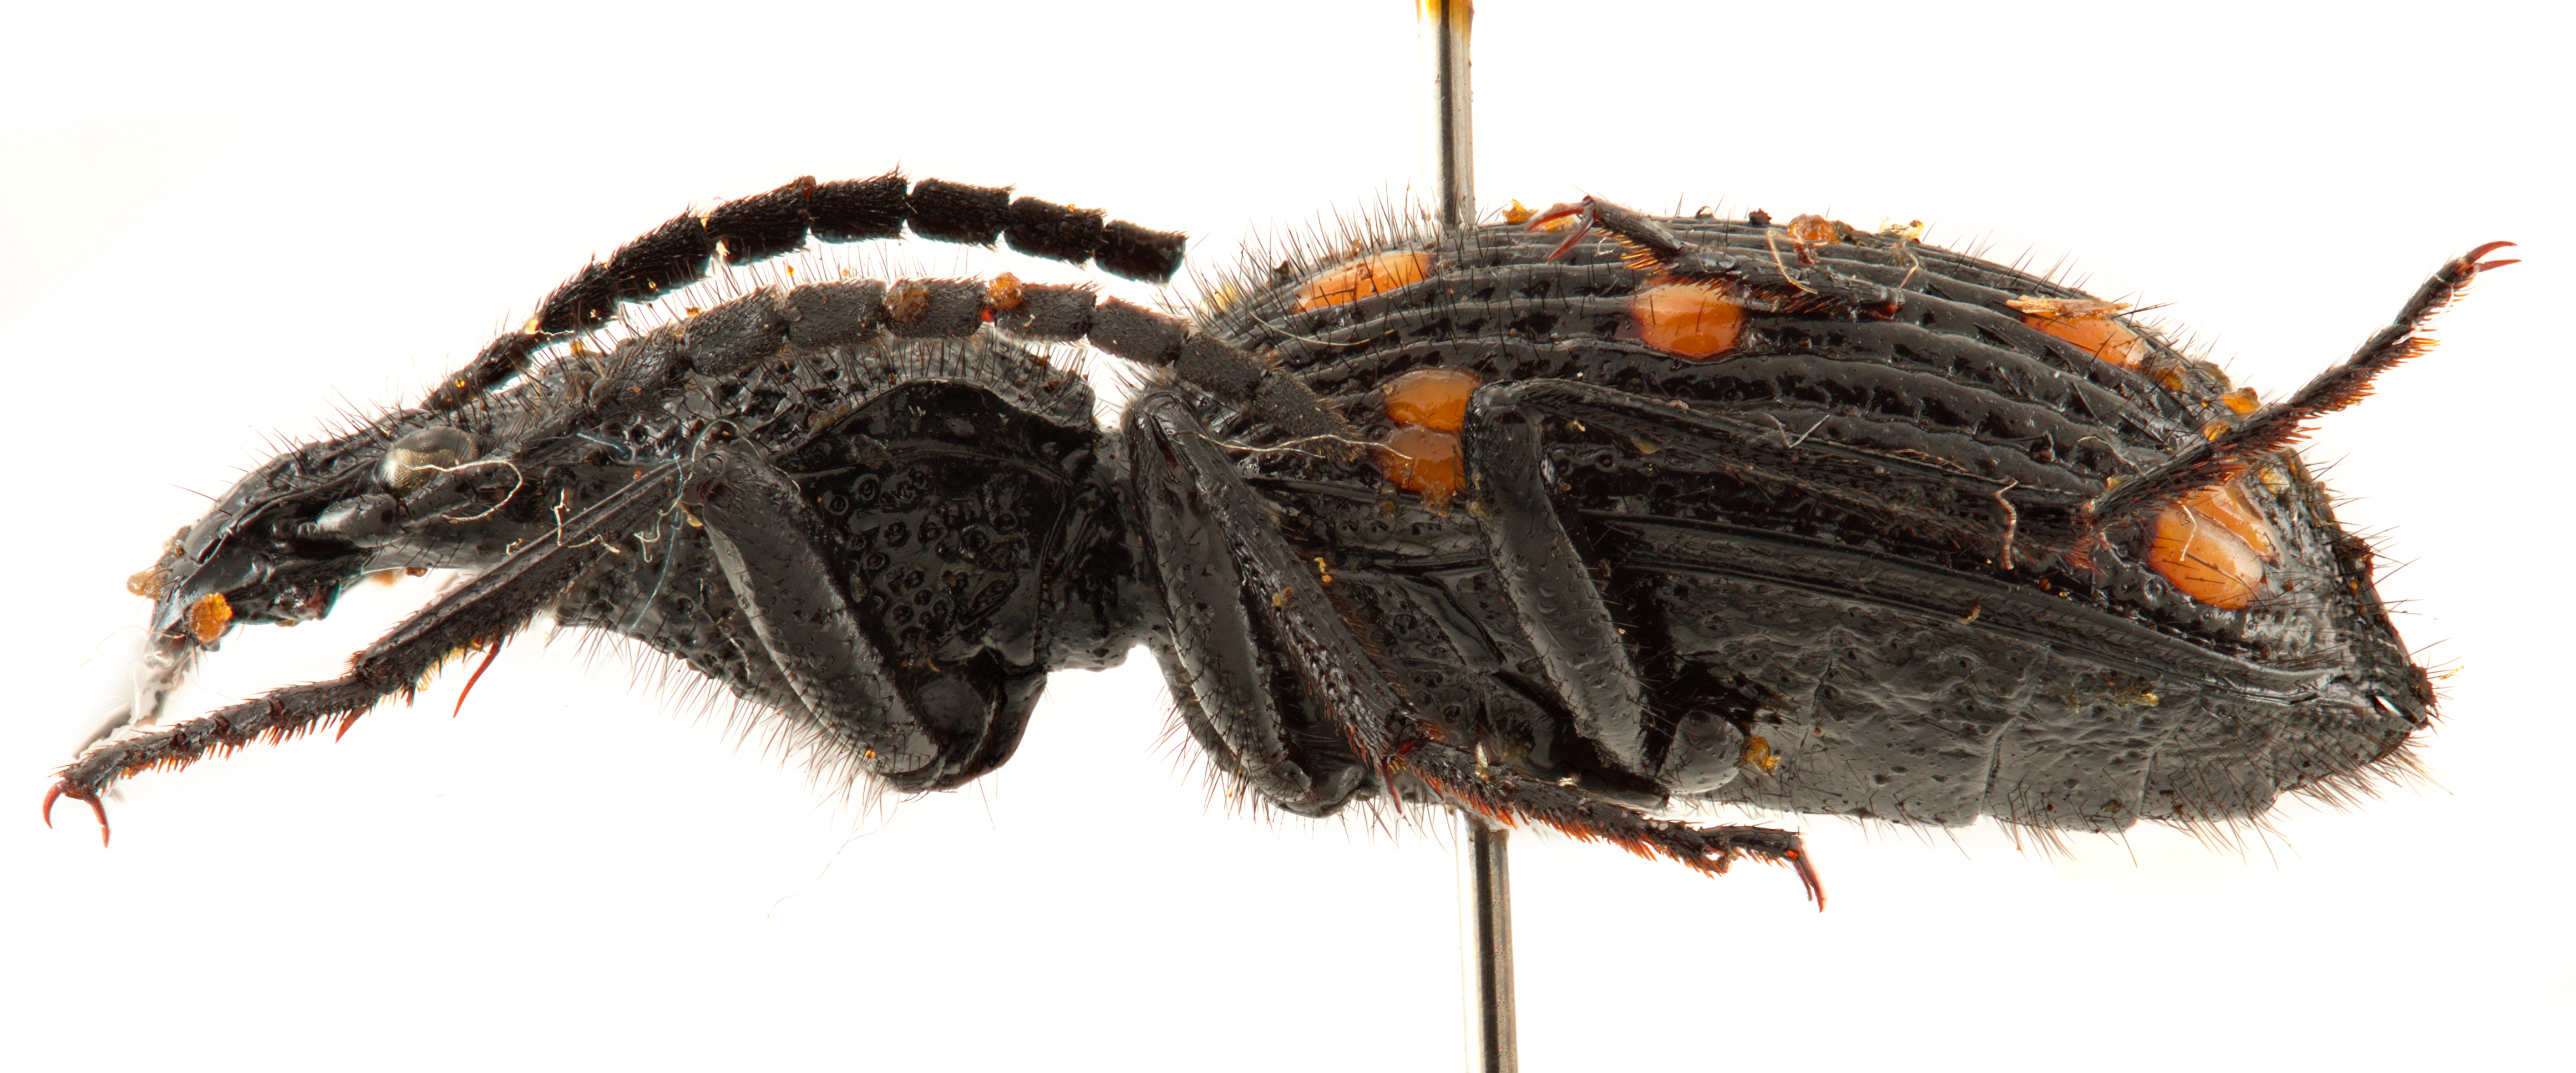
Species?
Psecadius eustalactus
